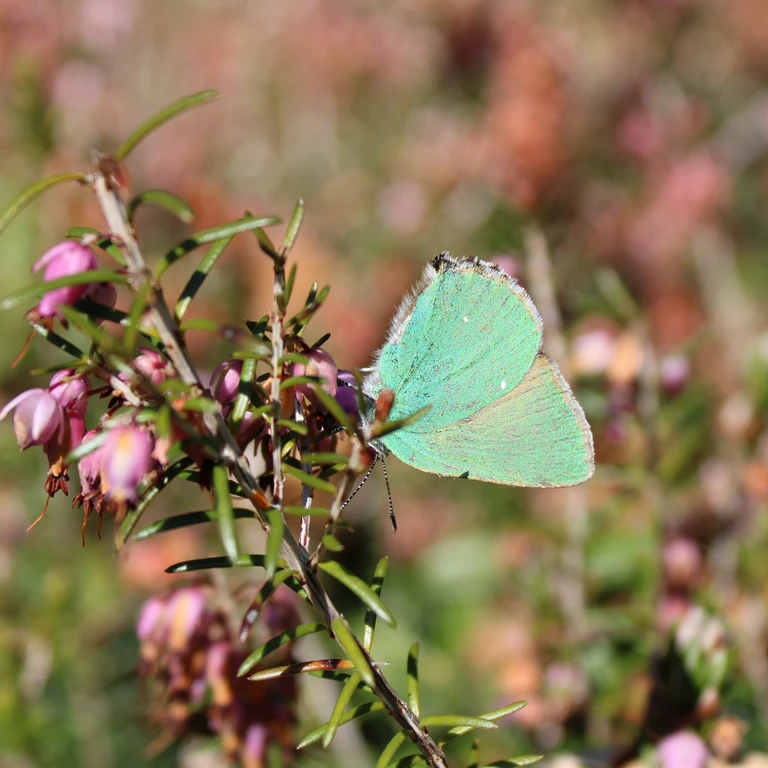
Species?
Callophrys rubi
